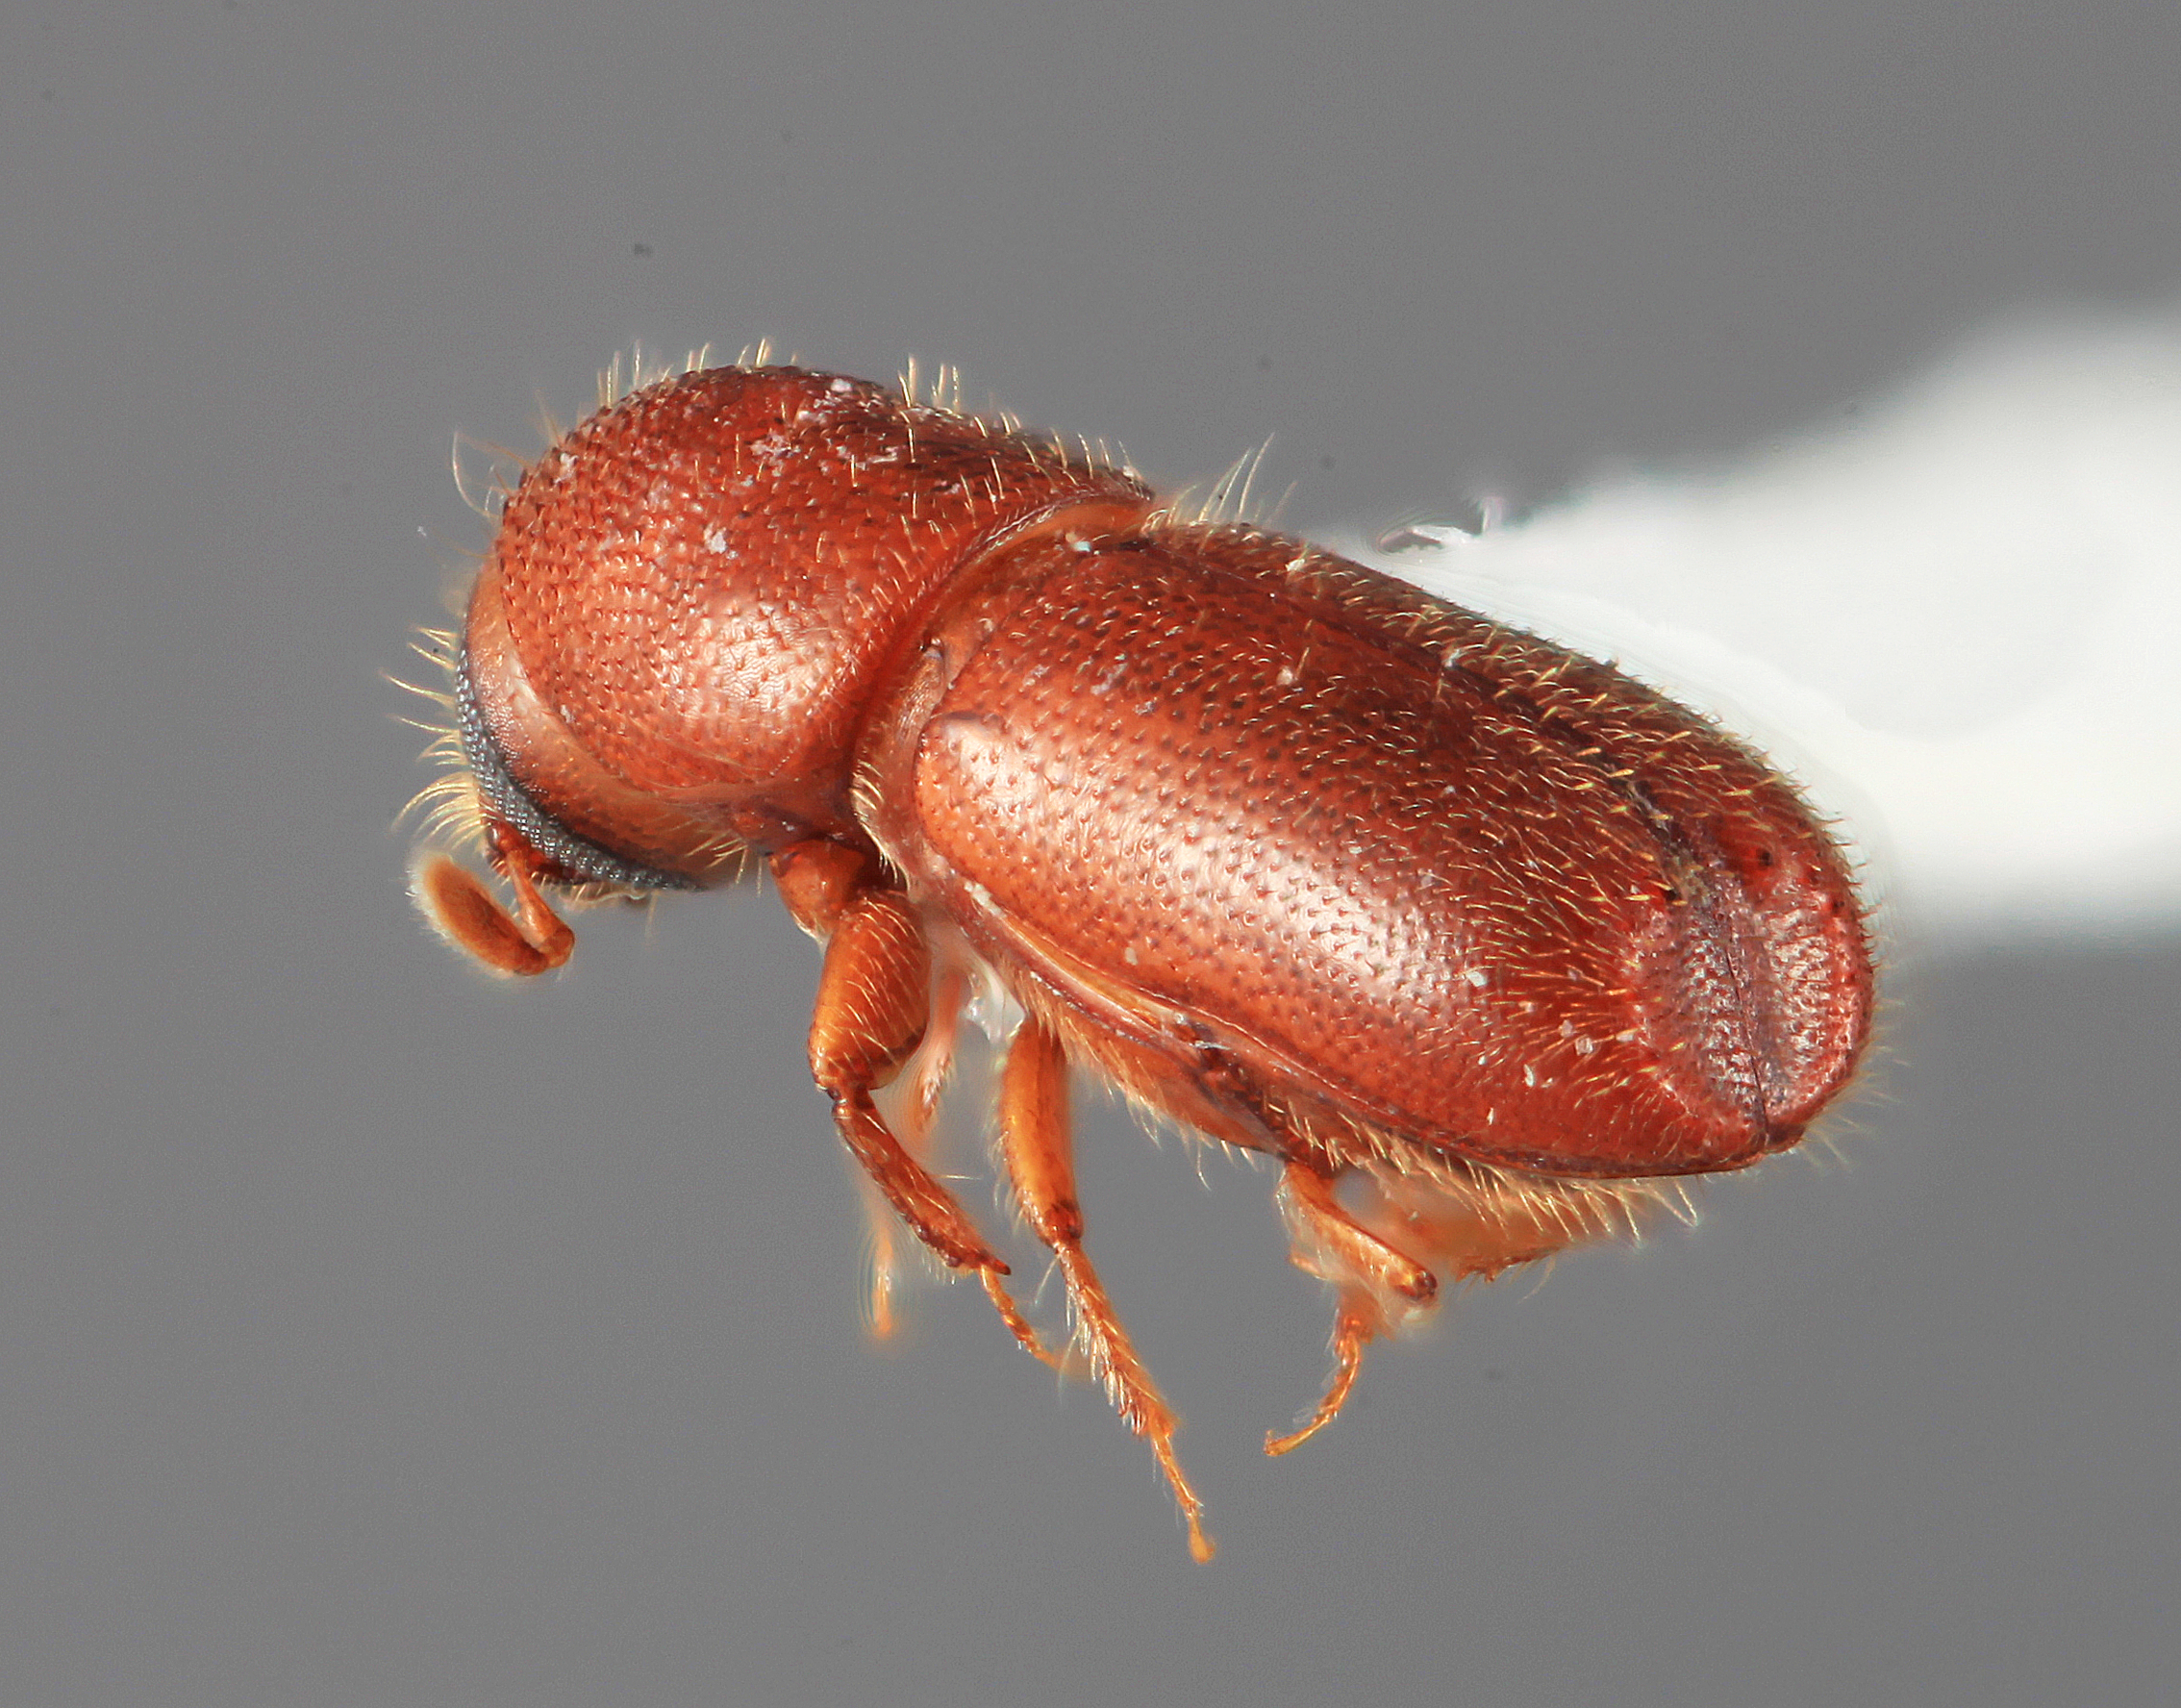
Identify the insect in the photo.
Mimips ocularis
